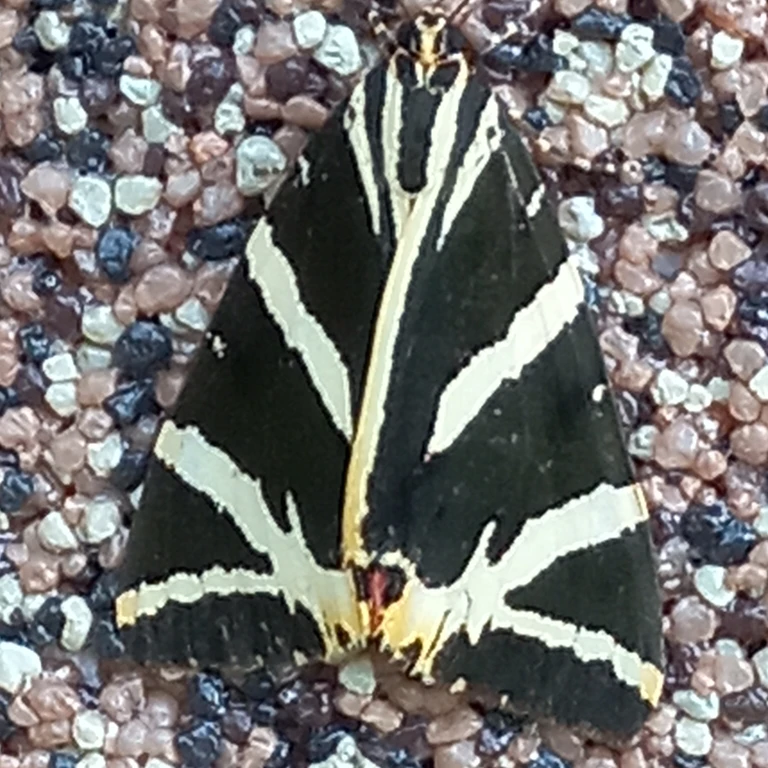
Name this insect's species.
Euplagia quadripunctaria
